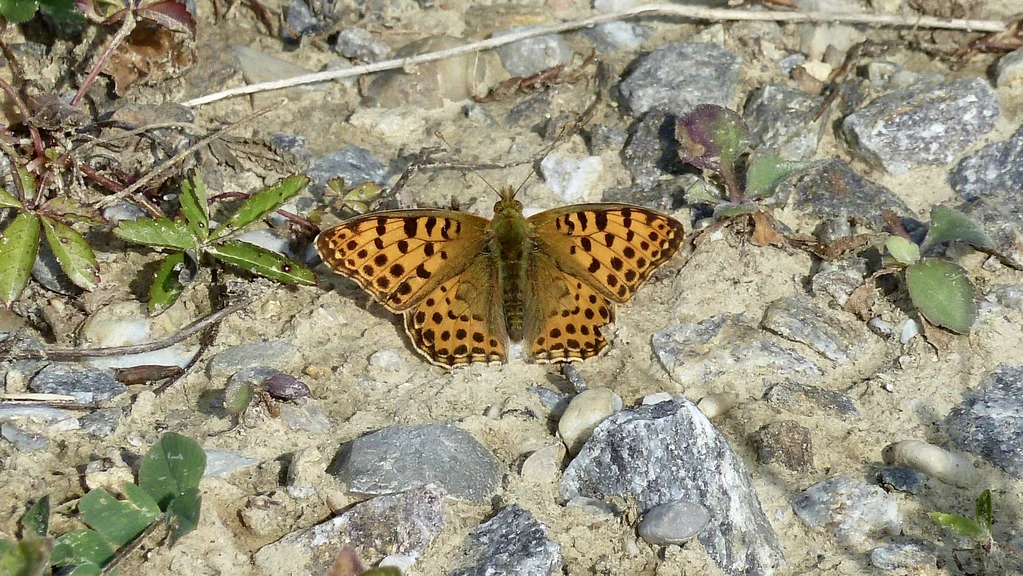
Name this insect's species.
Issoria lathonia
